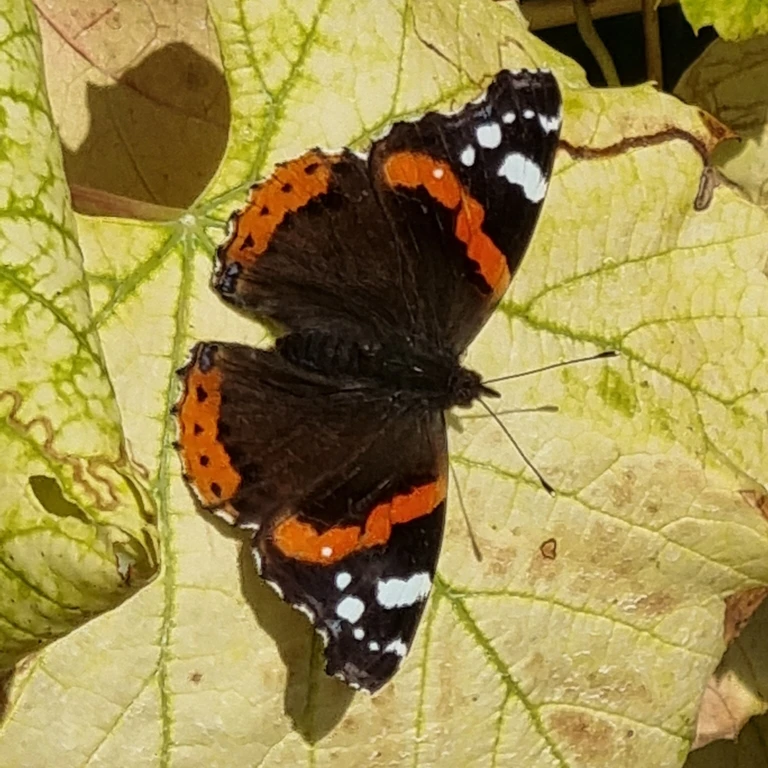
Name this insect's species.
Vanessa atalanta
